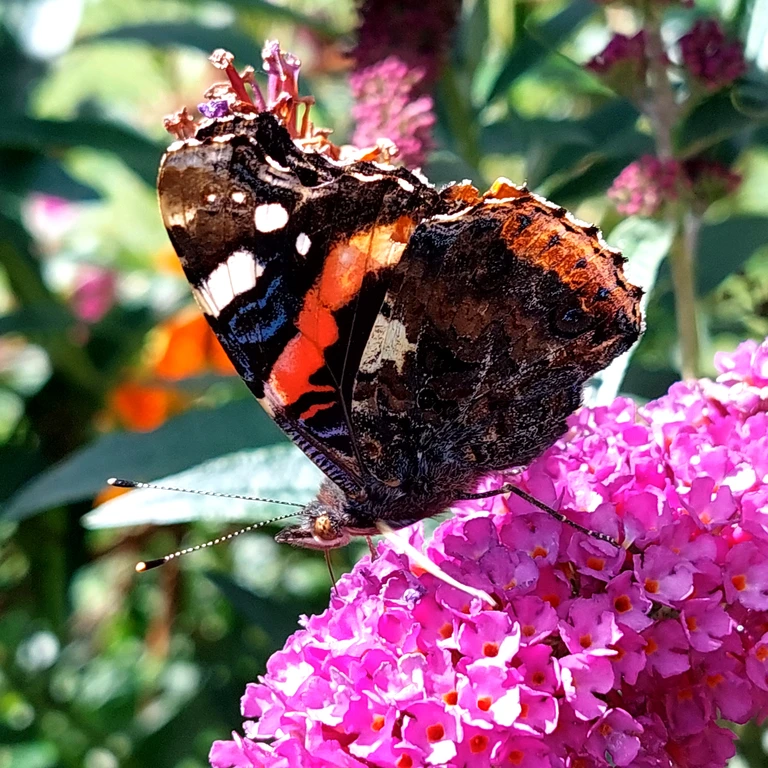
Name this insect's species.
Vanessa atalanta
